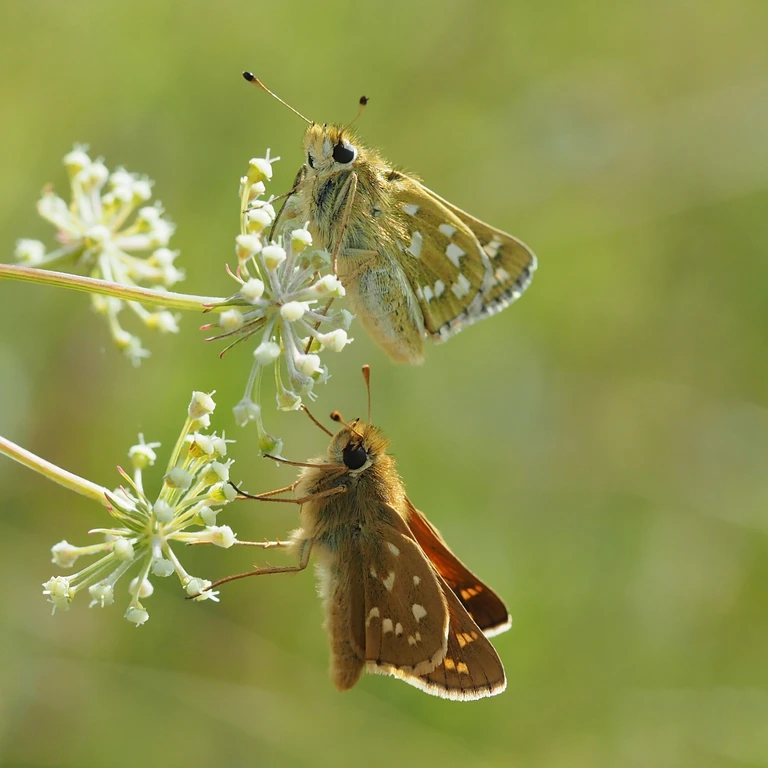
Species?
Hesperia comma
